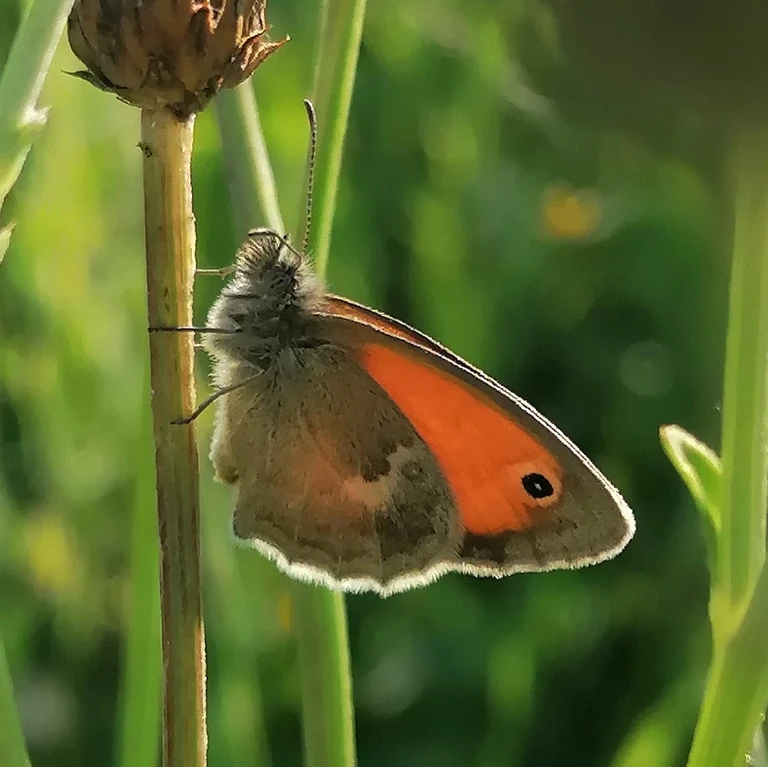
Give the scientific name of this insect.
Coenonympha pamphilus
